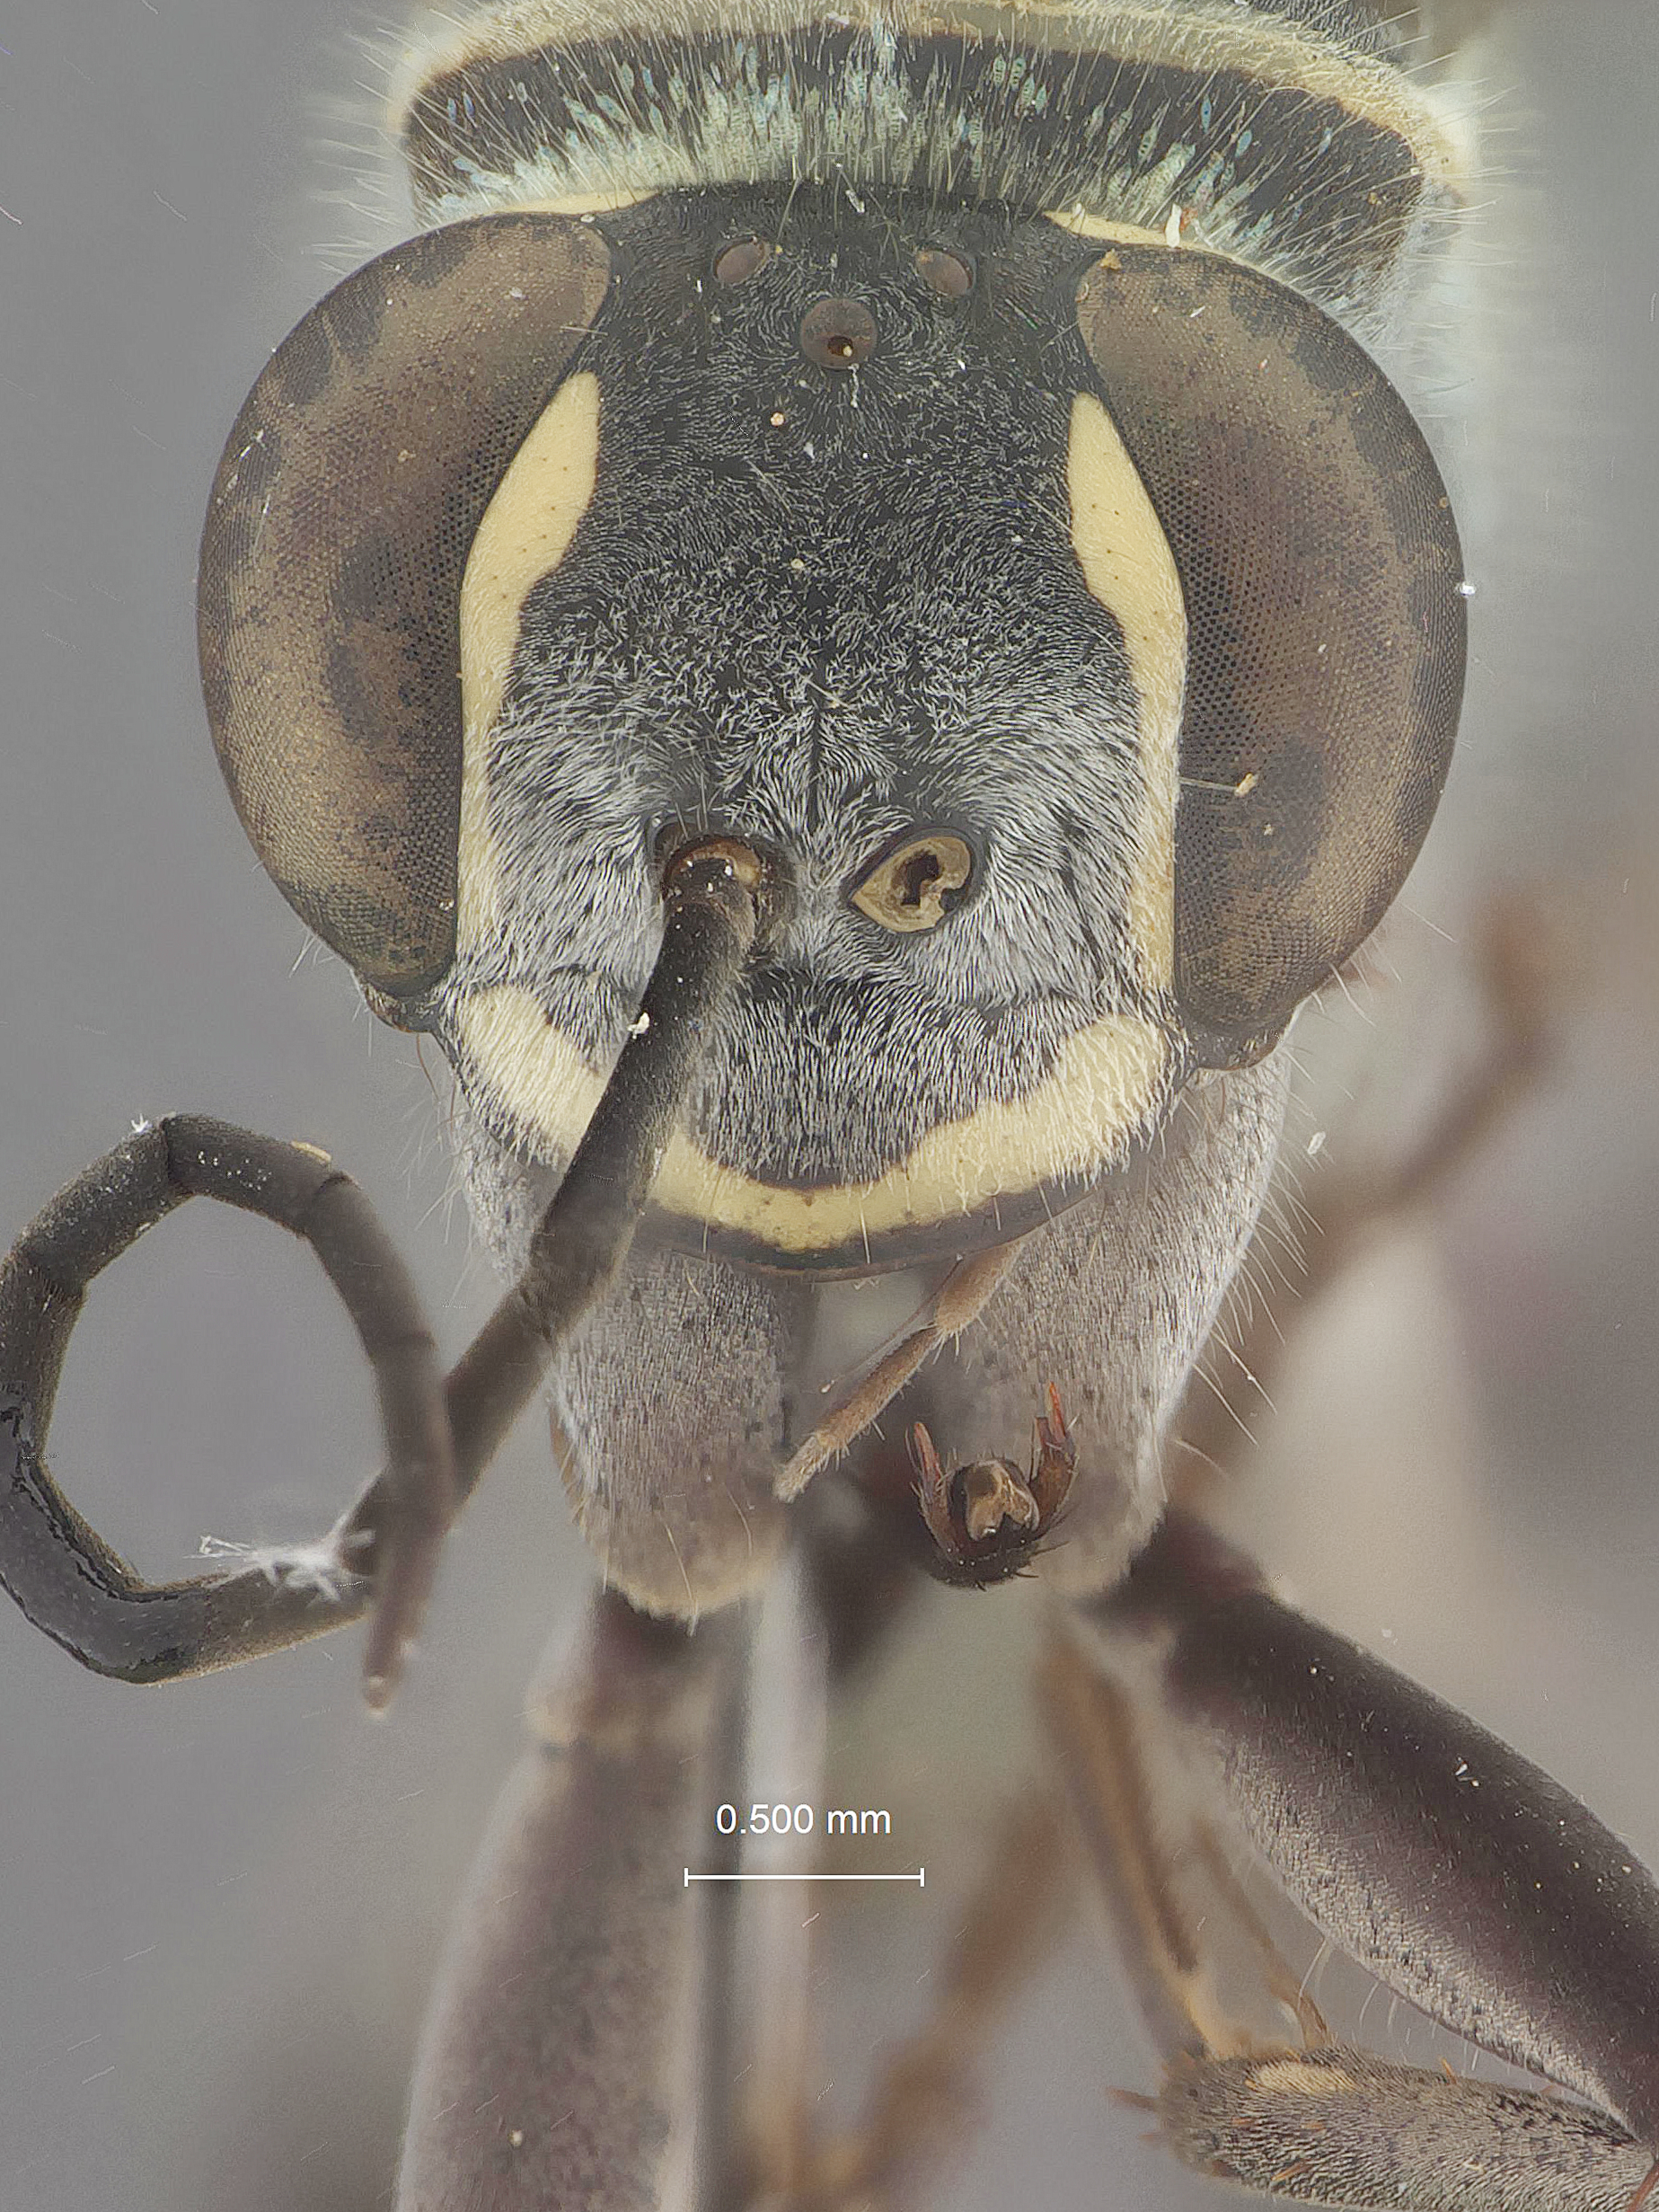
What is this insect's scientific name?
Episyron rufotibialis
